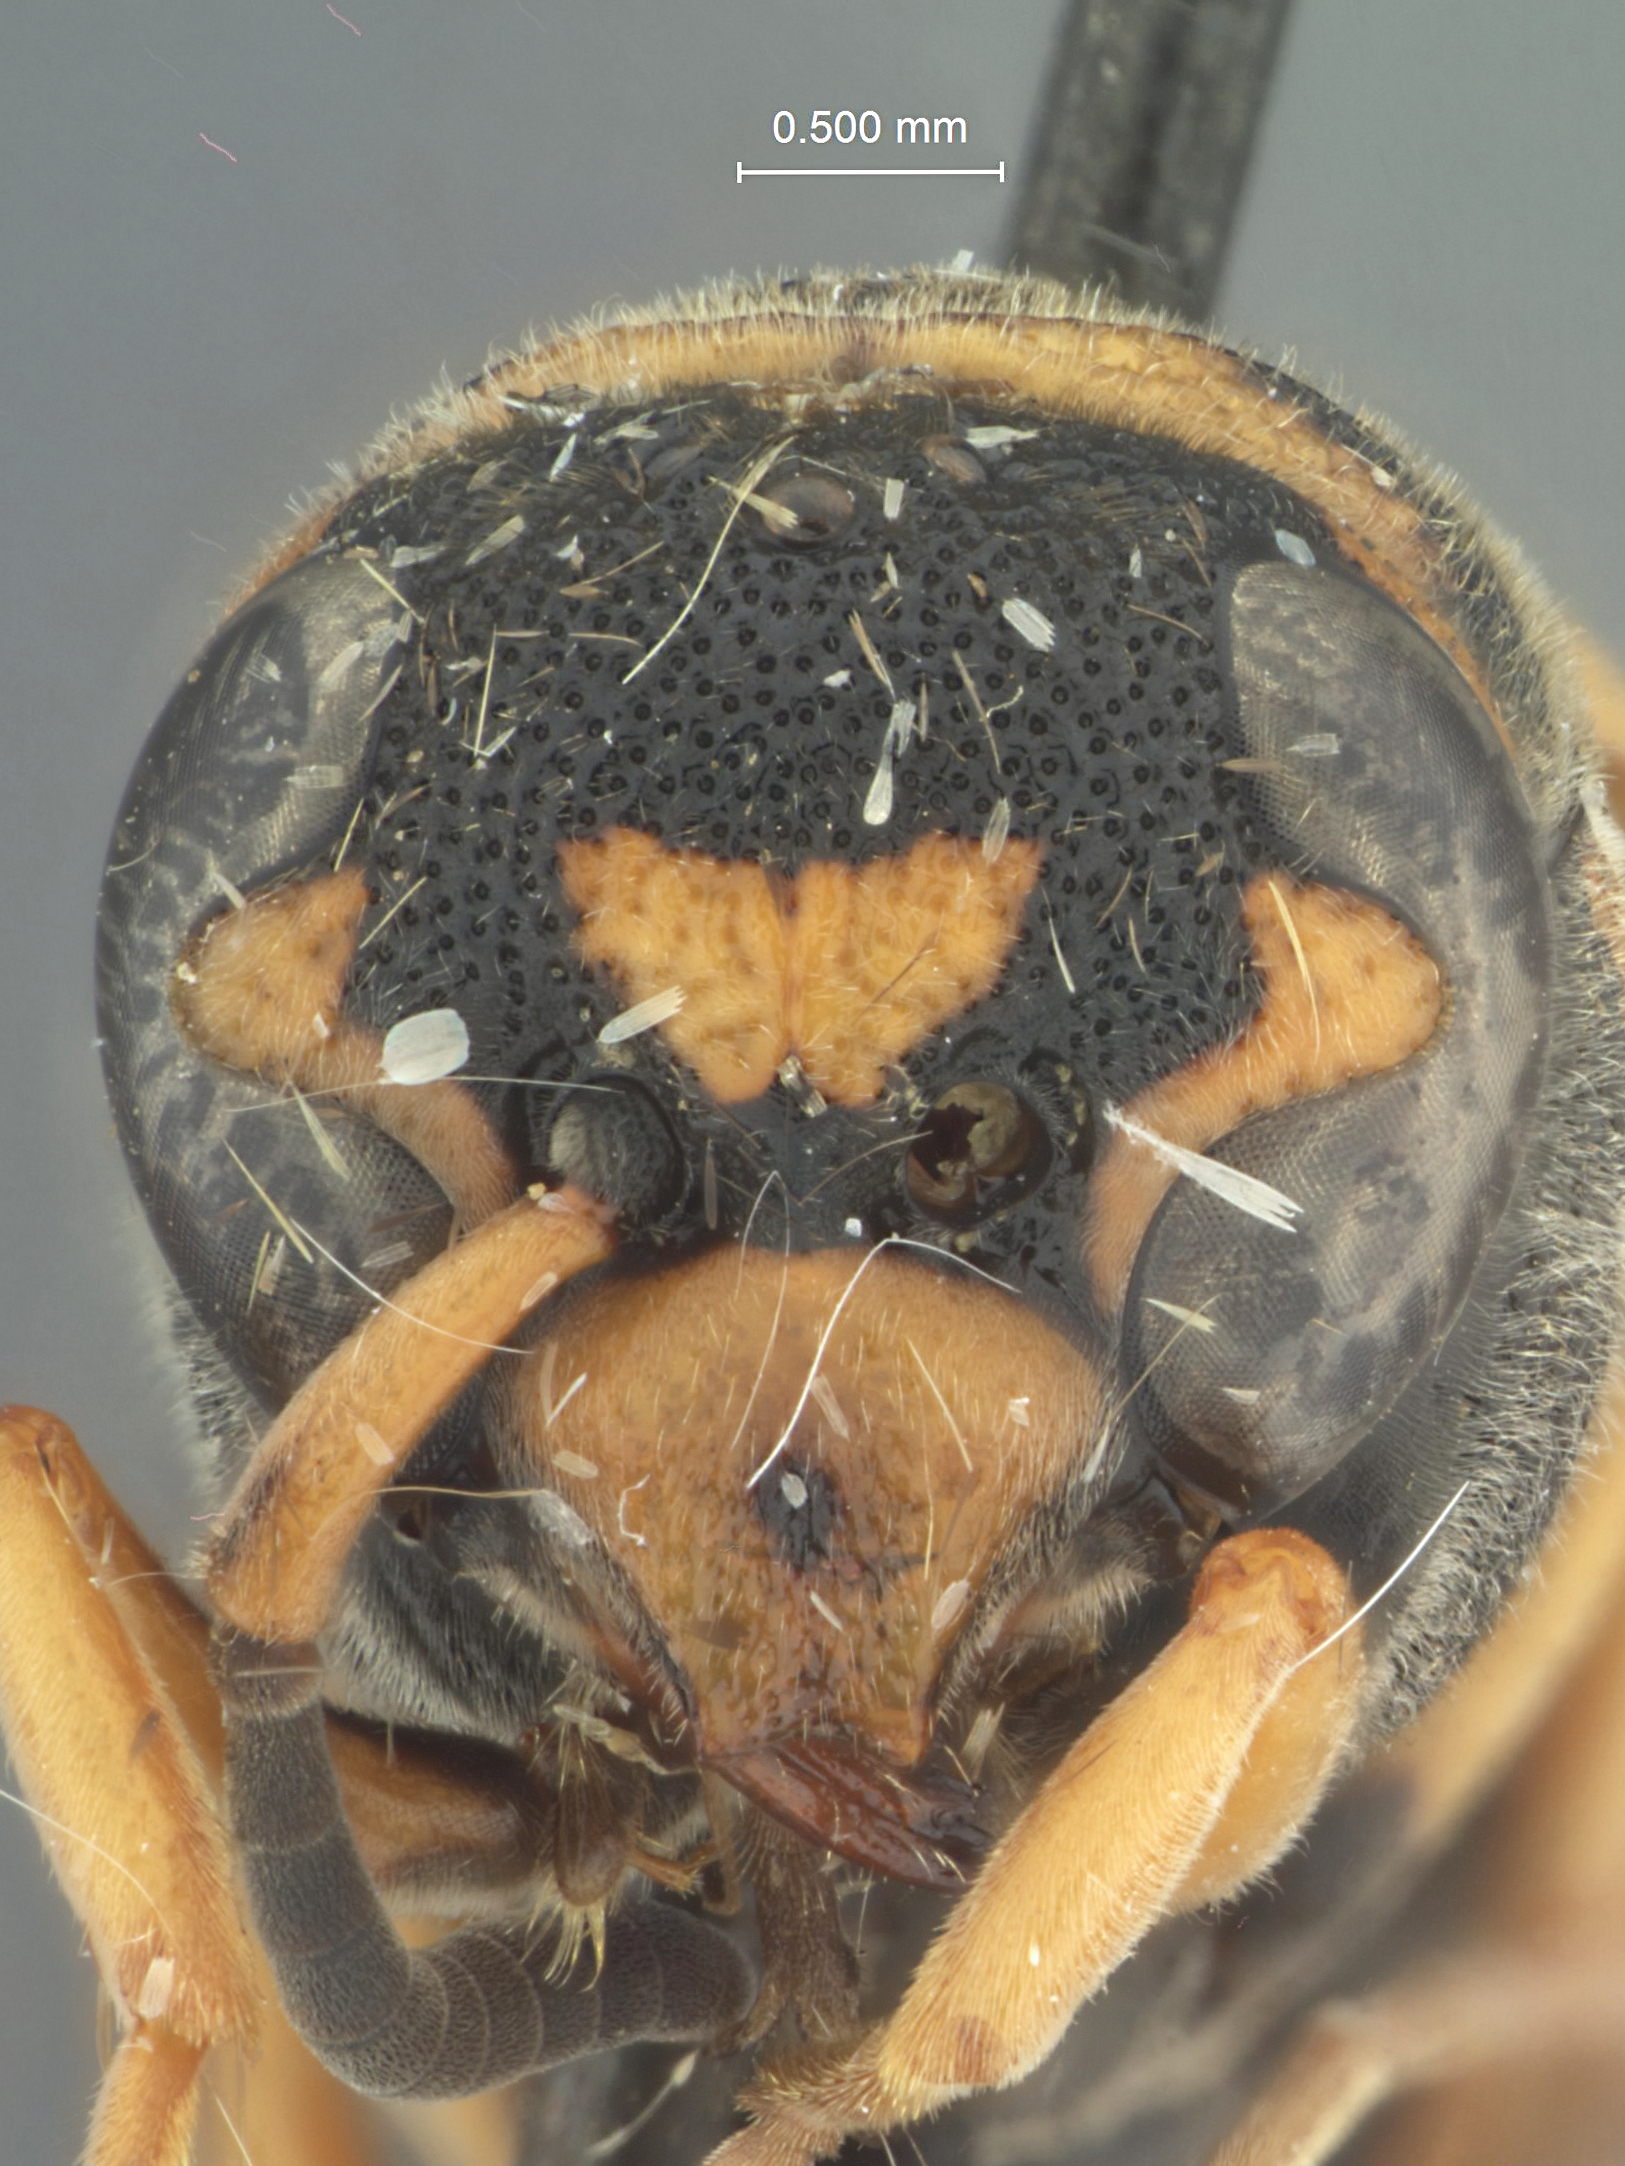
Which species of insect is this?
Antepipona sexfasciata
